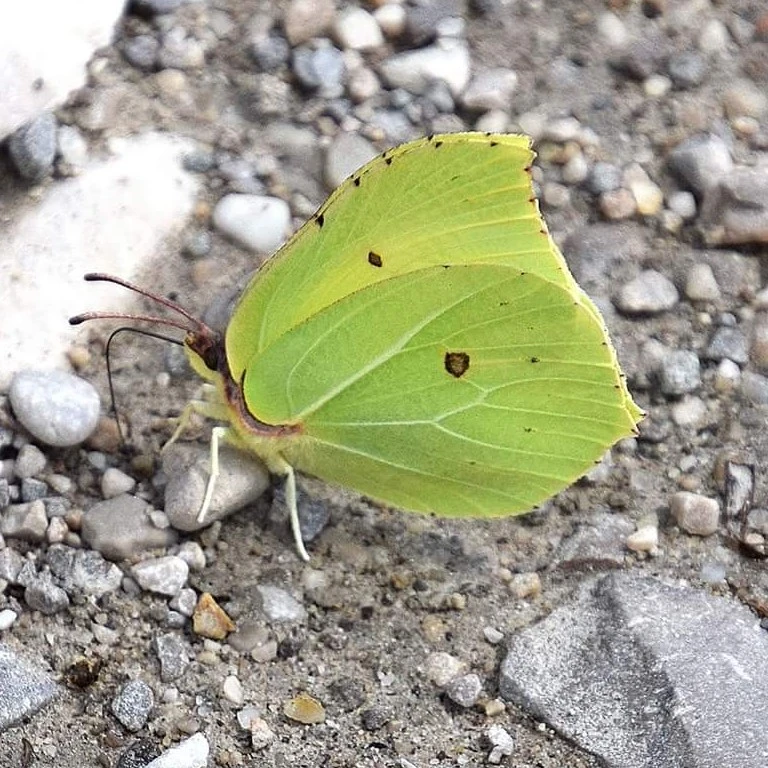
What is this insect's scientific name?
Gonepteryx rhamni
